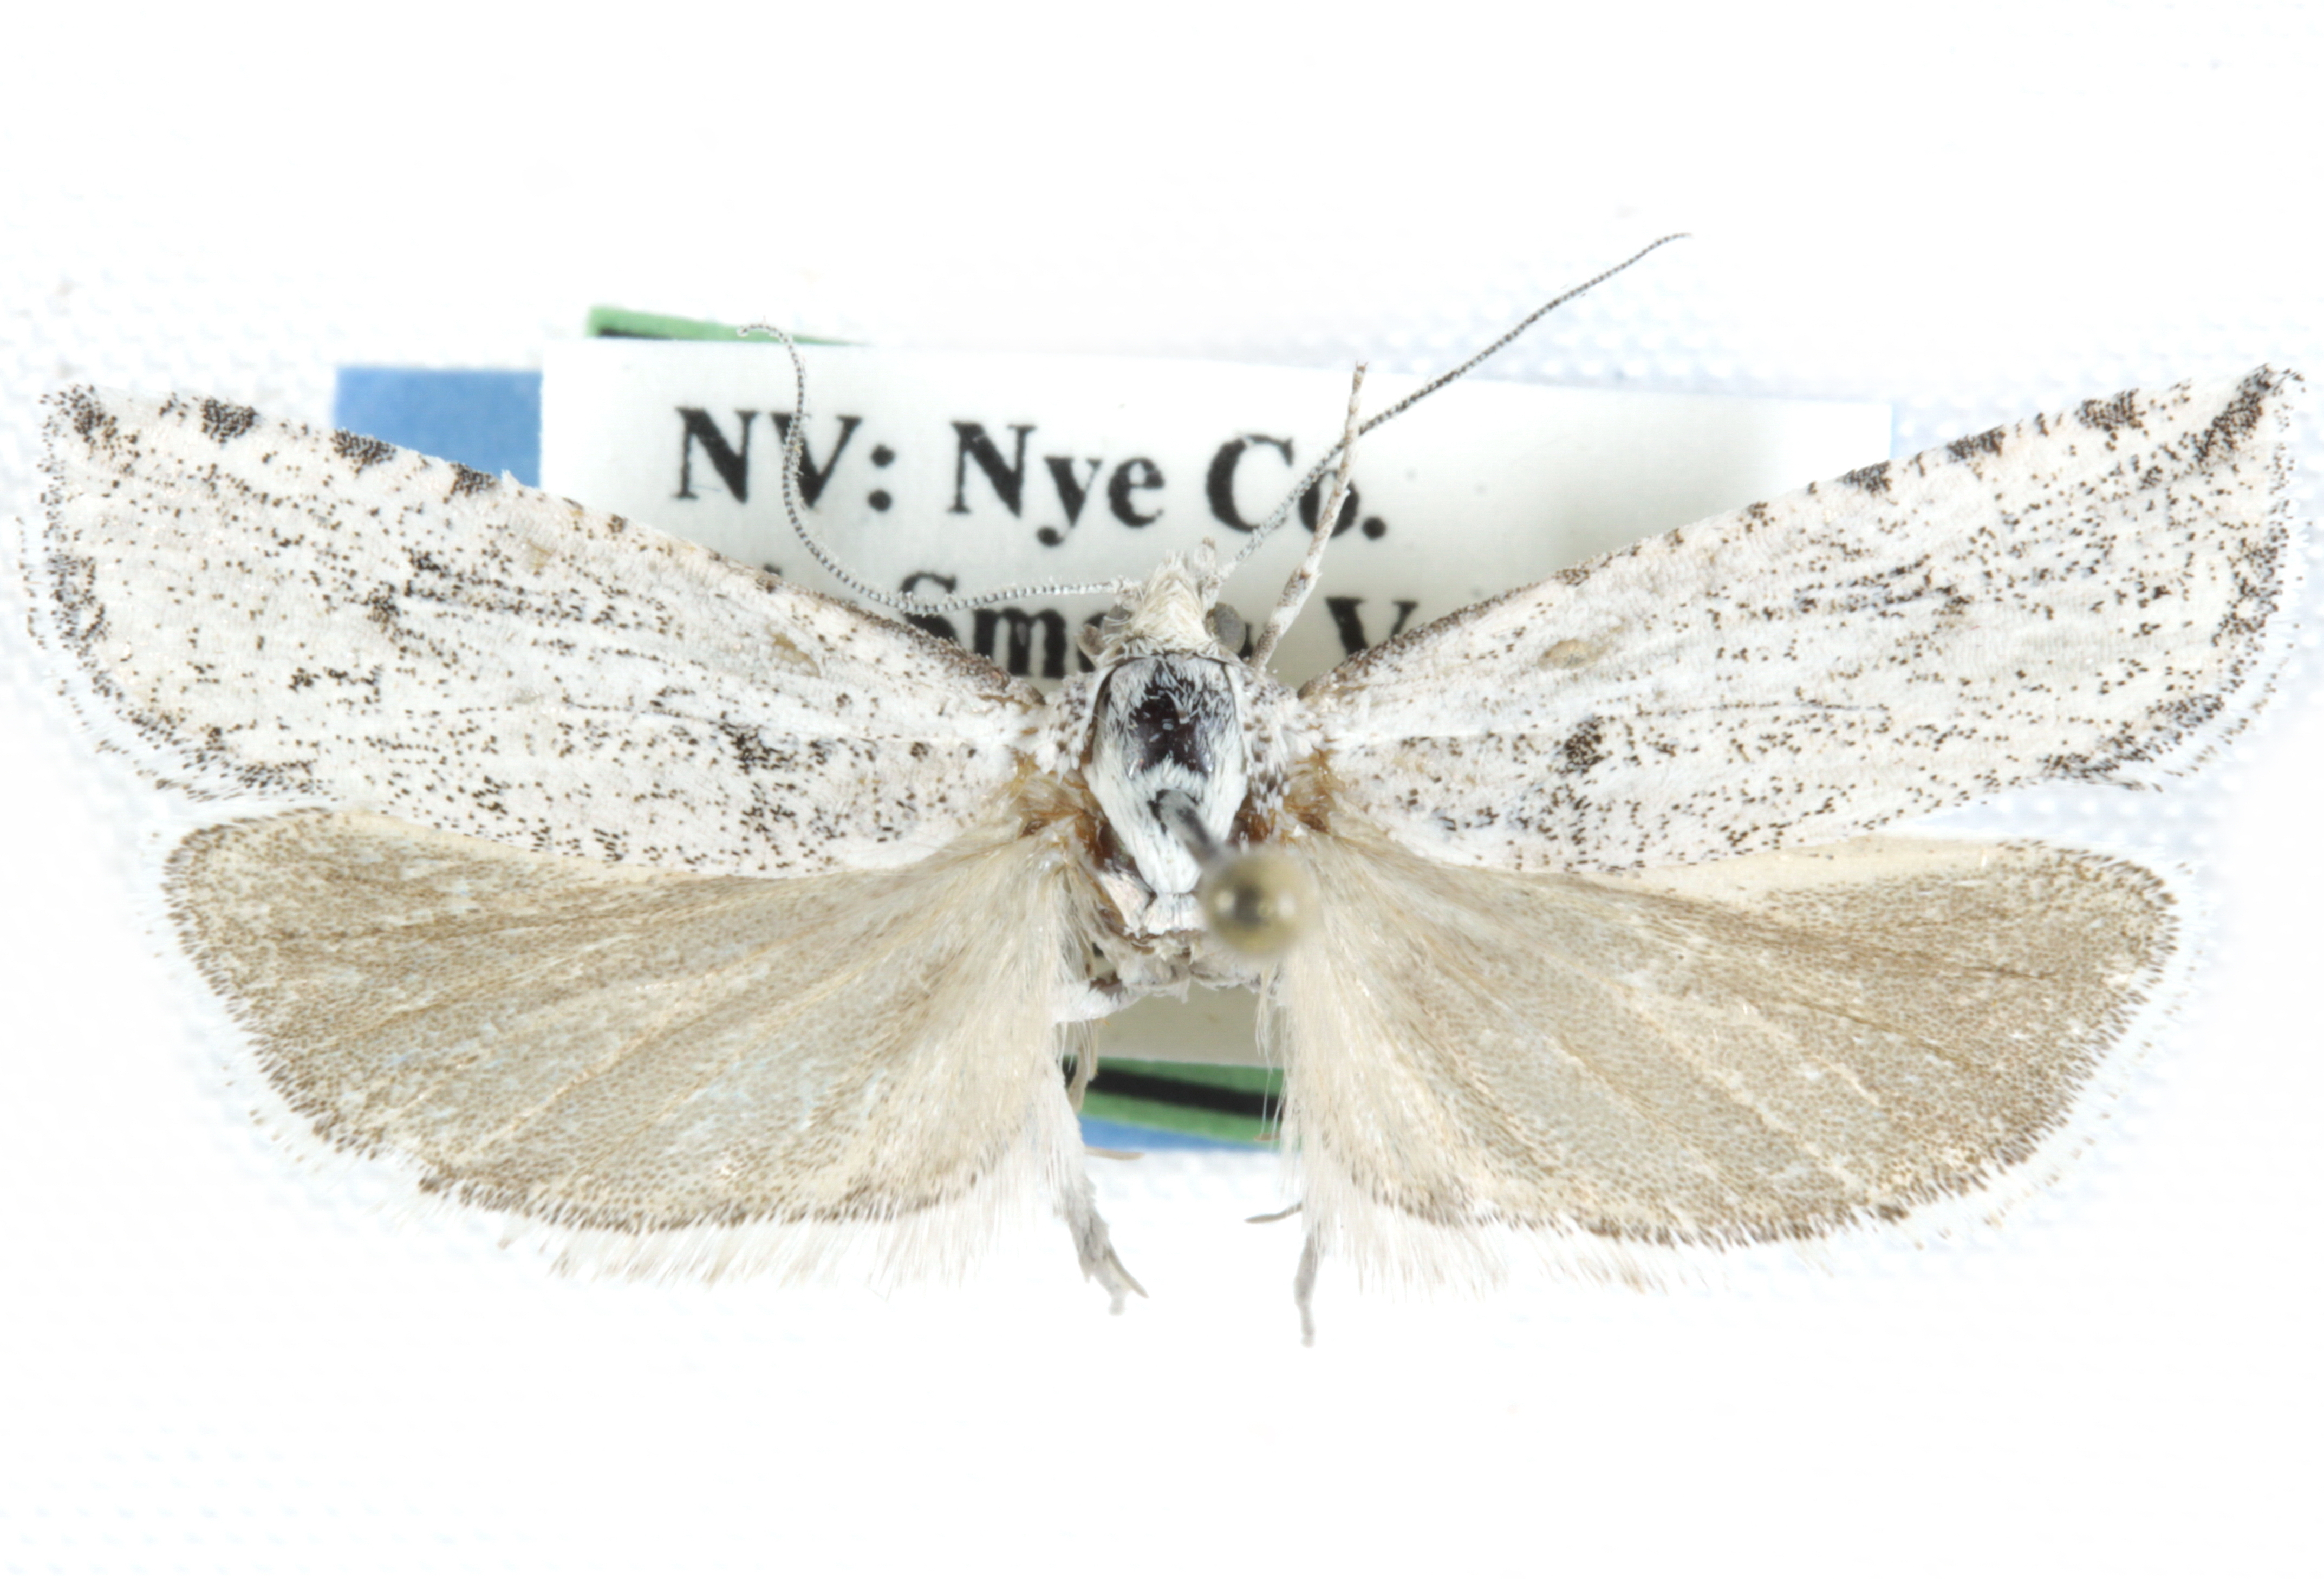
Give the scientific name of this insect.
Pelochrista crabtreei
